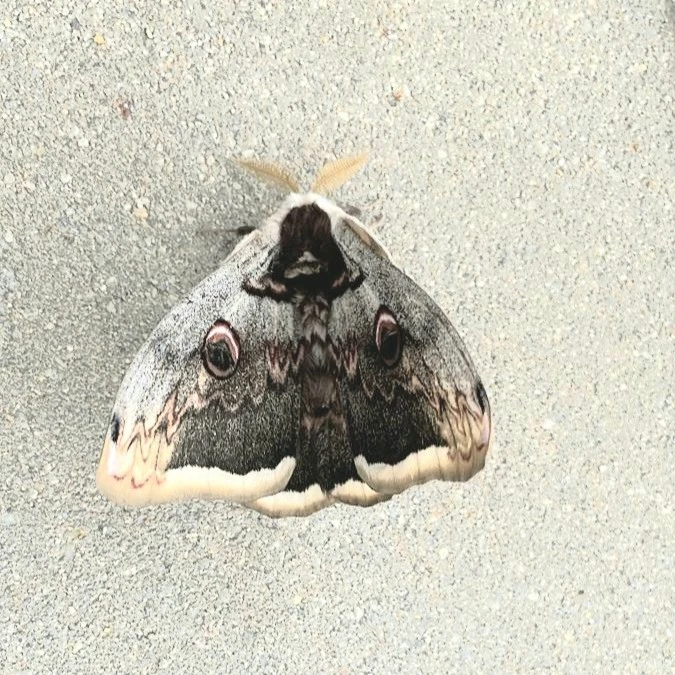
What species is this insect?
Saturnia pyri
